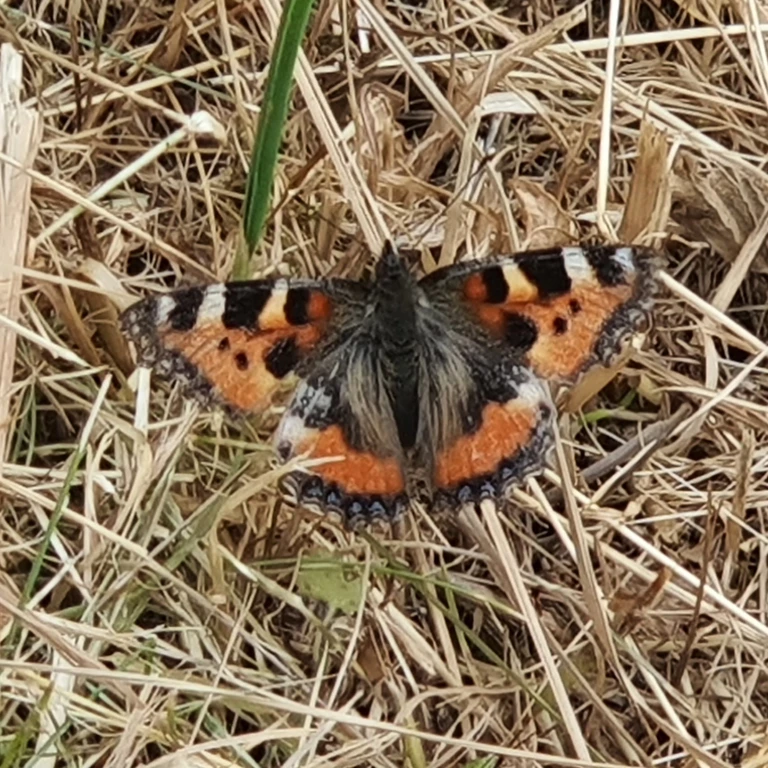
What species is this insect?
Aglais urticae
